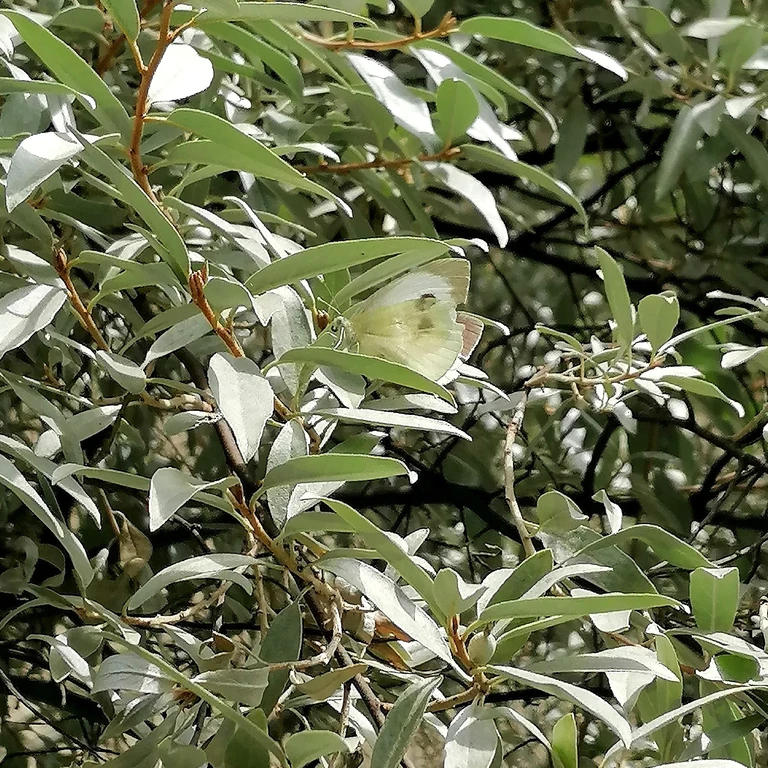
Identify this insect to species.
Pieris brassicae
